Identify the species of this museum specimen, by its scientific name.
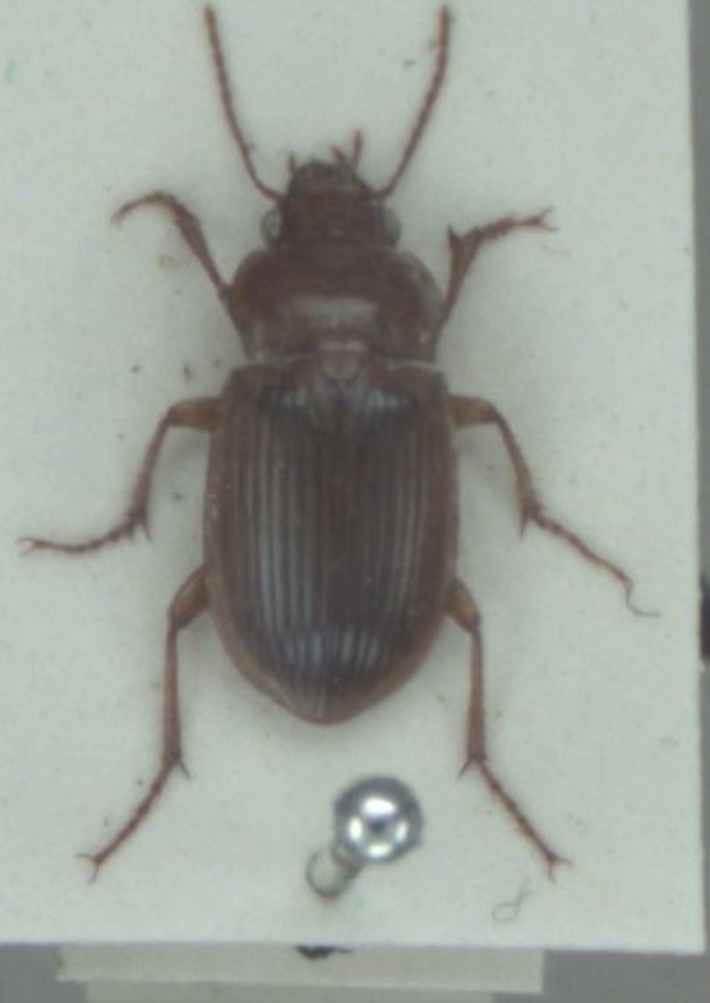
Amara fulva
